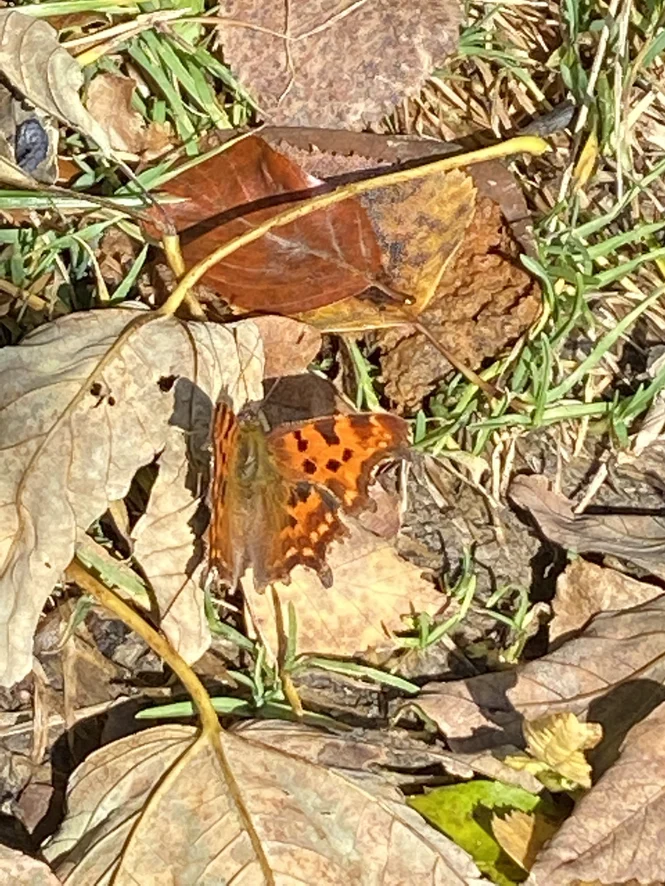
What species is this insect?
Polygonia c-album
